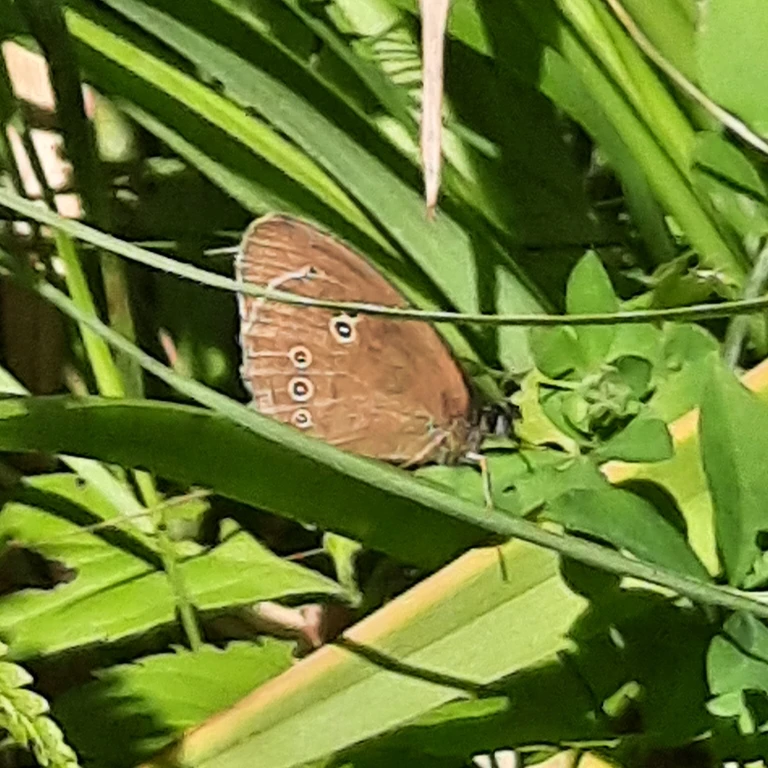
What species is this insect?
Aphantopus hyperantus
